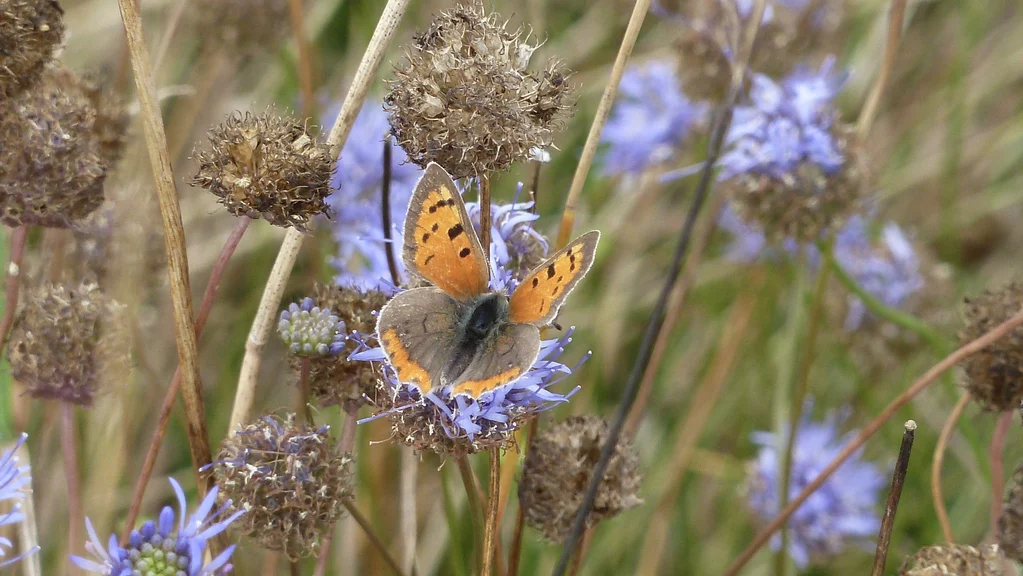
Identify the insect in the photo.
Lycaena phlaeas
